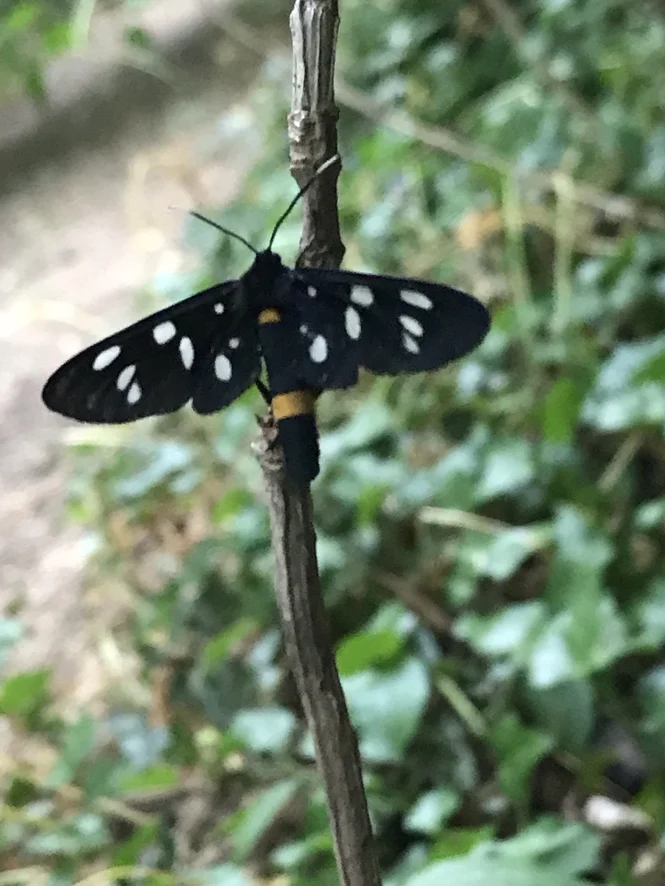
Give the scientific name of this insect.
Amata phegea
